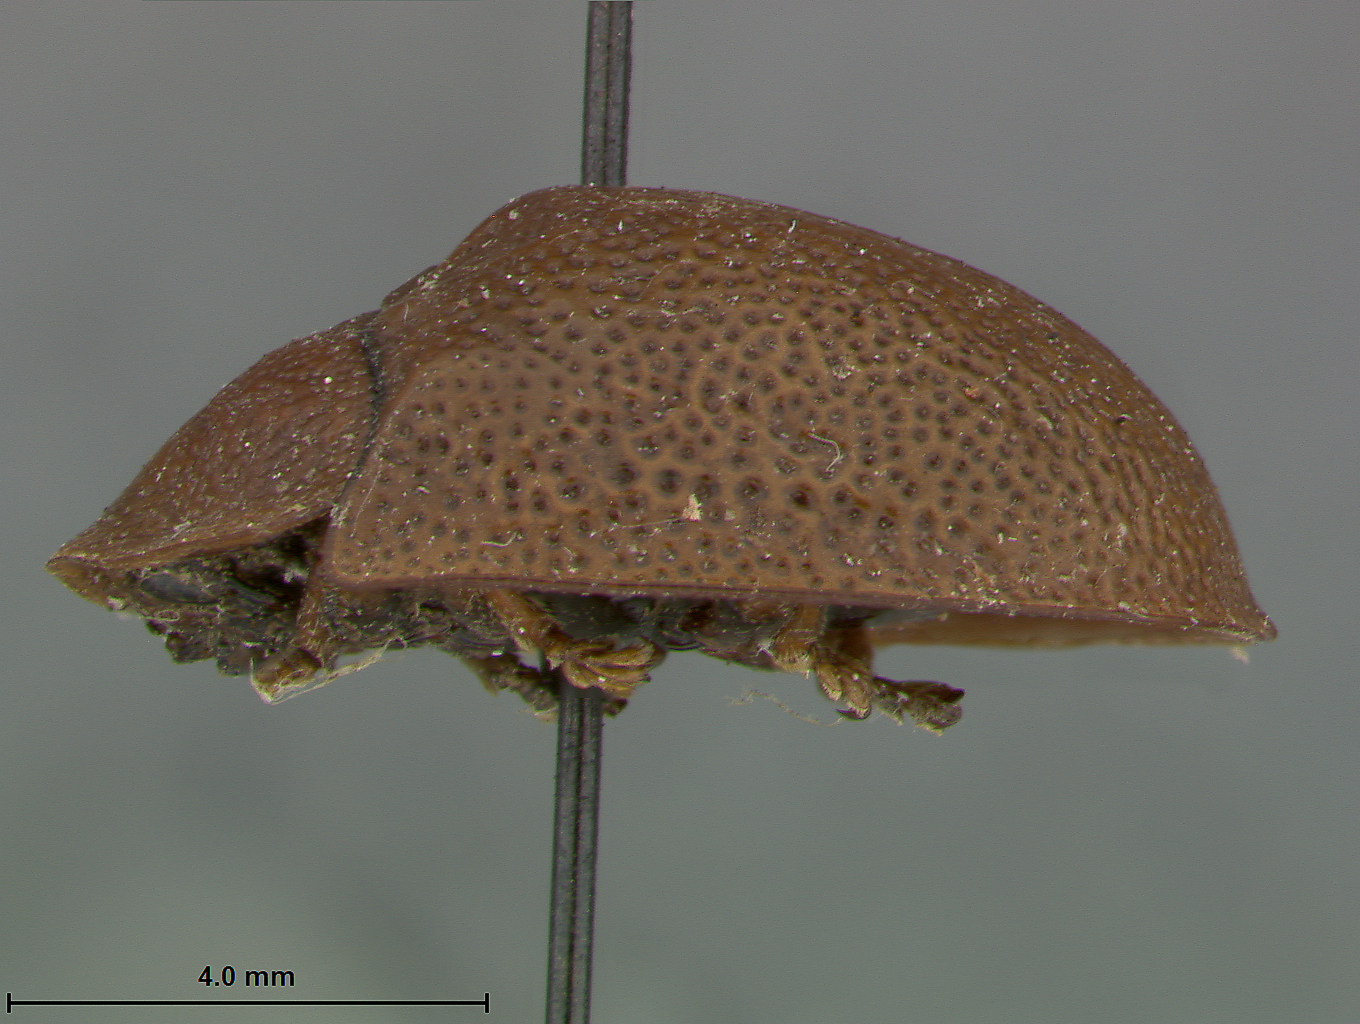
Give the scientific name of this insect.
Psalidoma holubi
